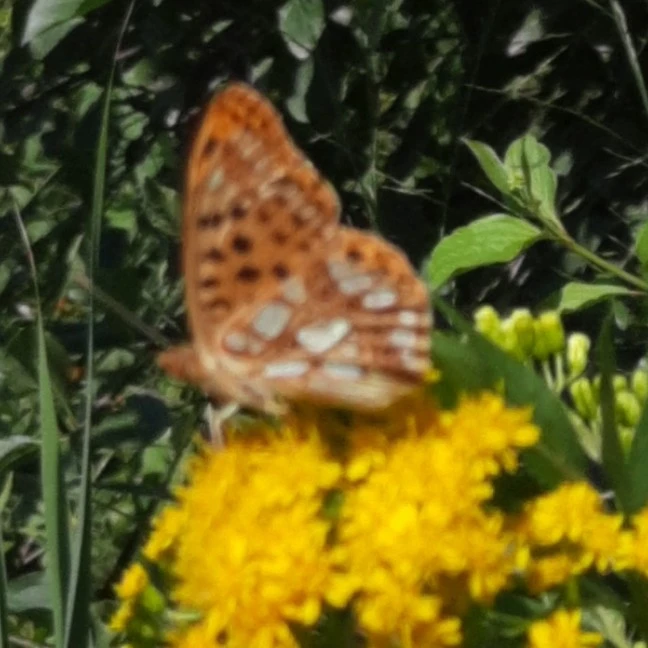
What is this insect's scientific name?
Issoria lathonia
